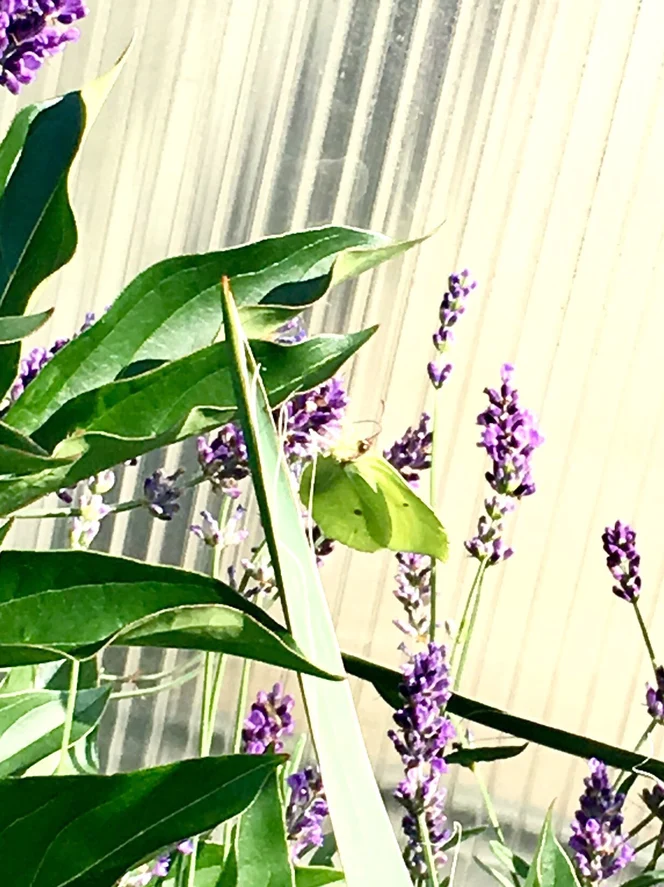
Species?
Gonepteryx rhamni
